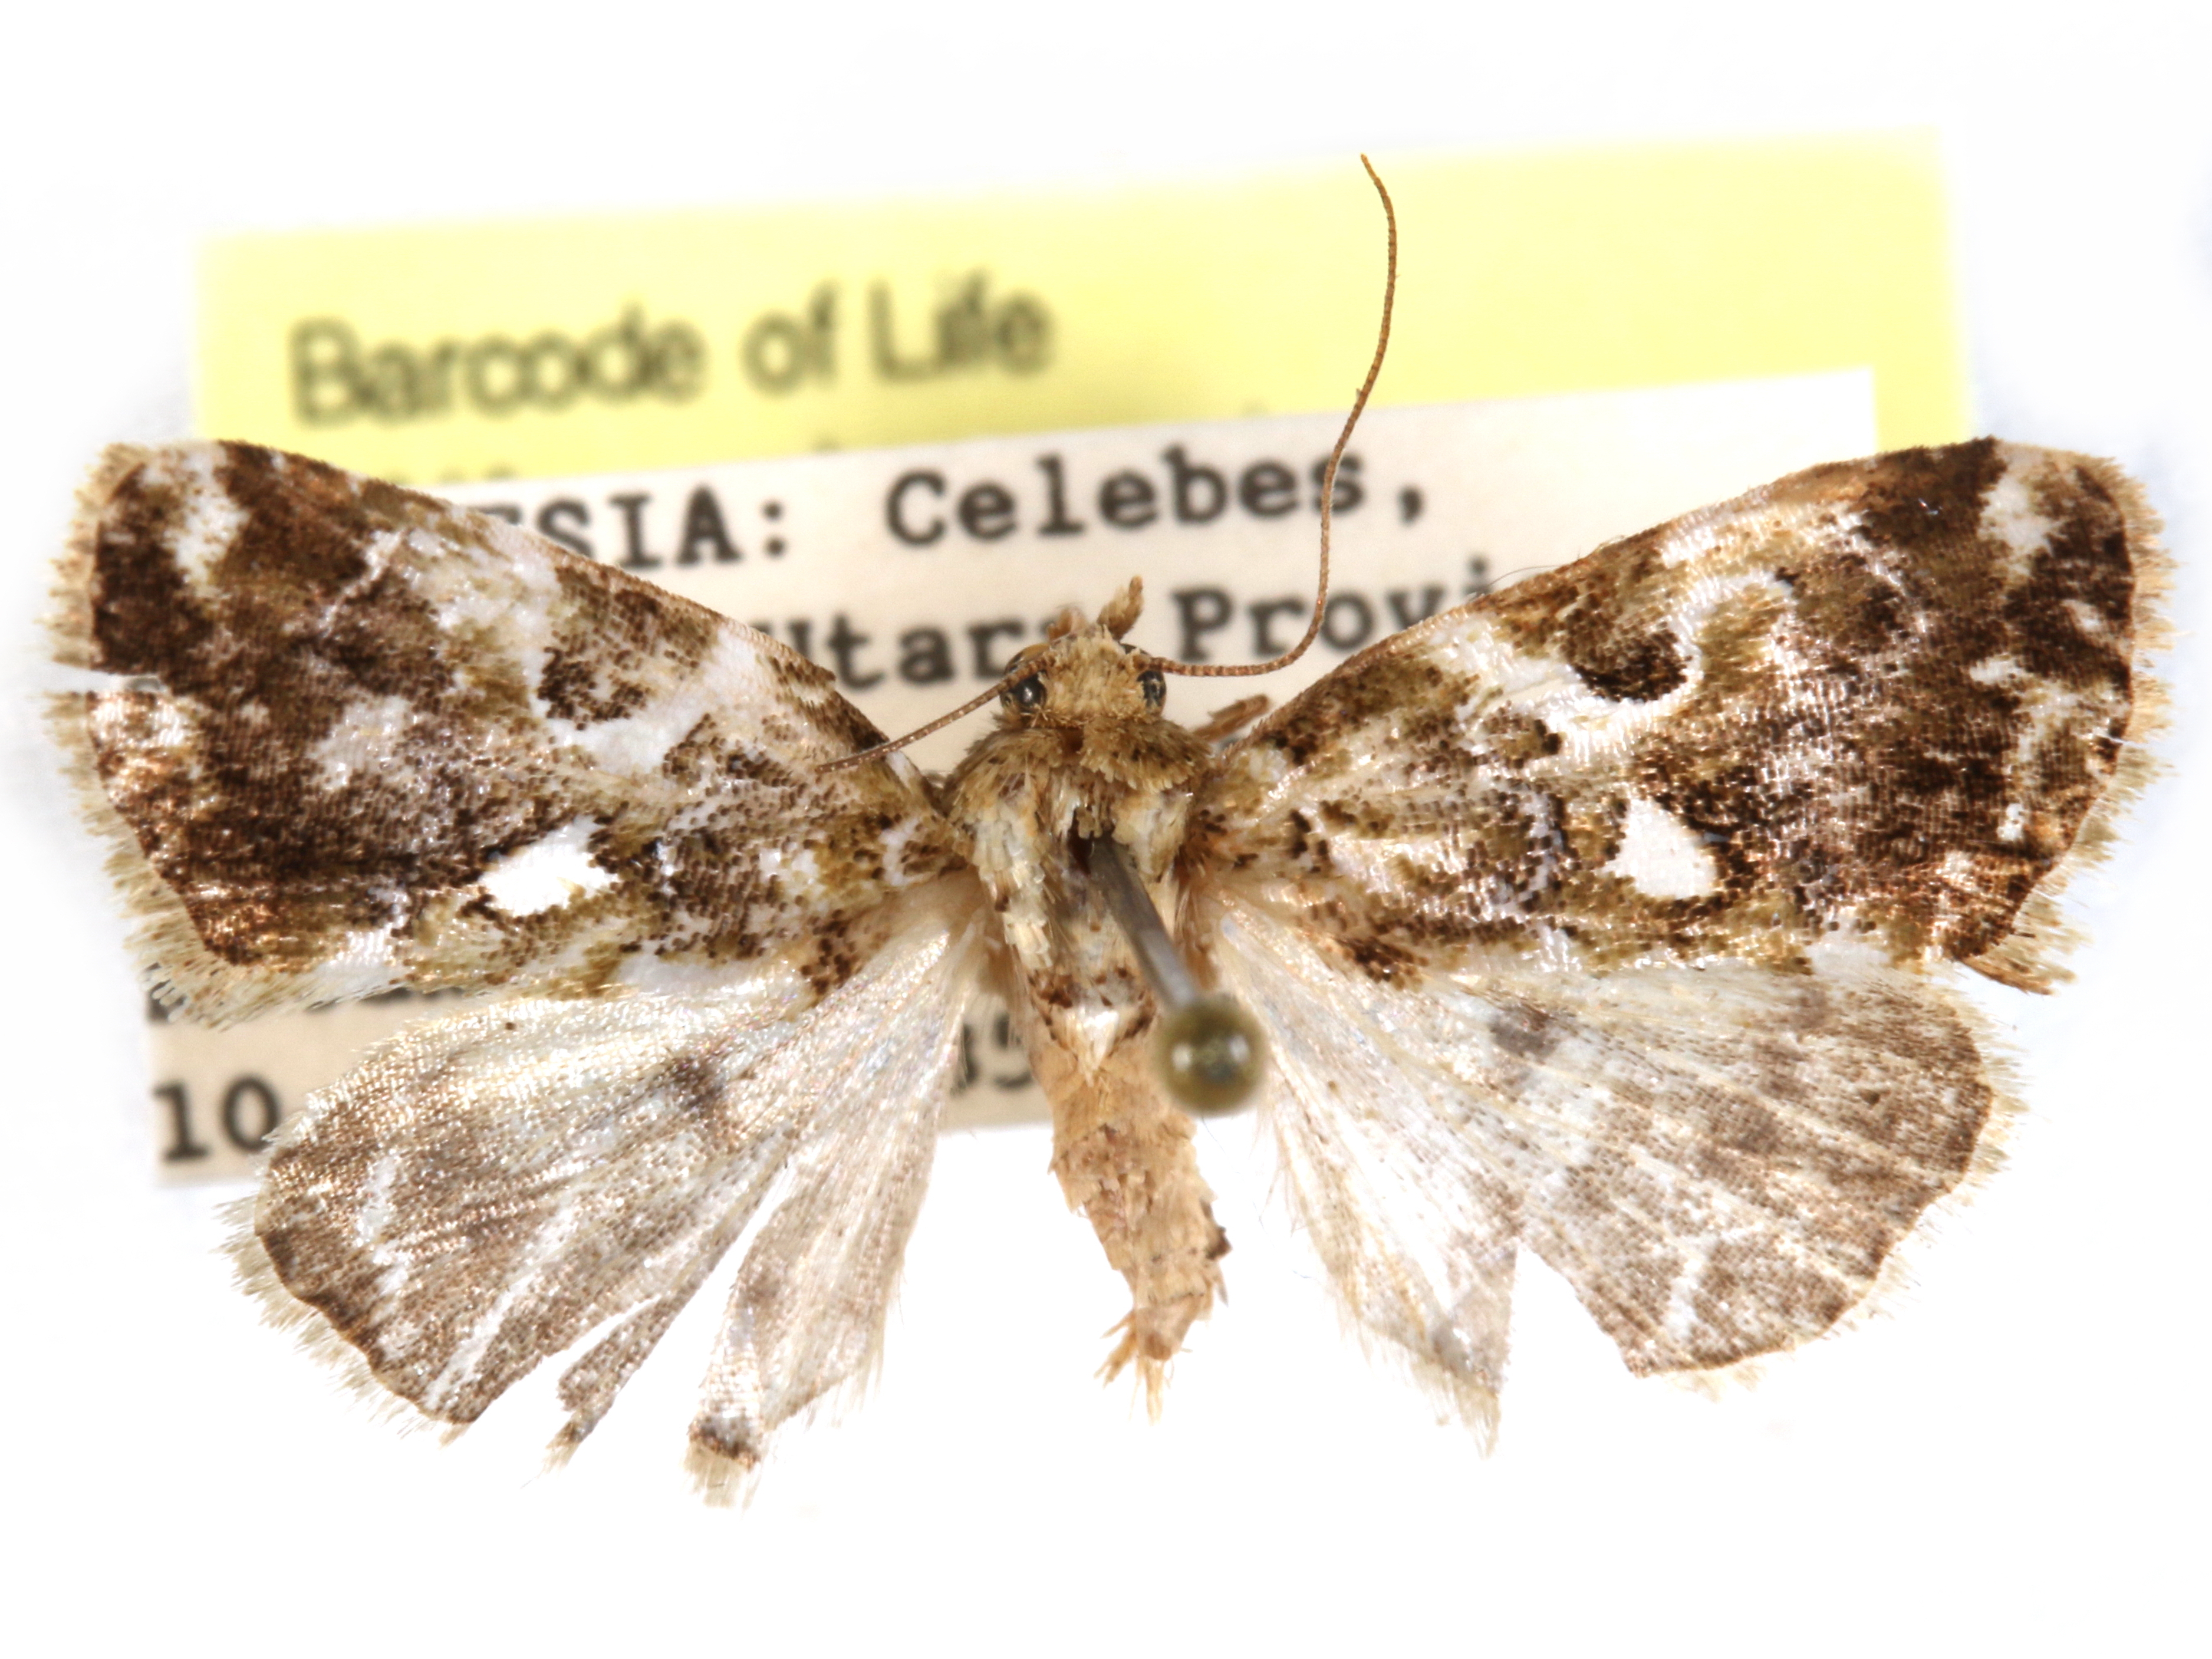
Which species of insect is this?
Callopistria chlorocroa
